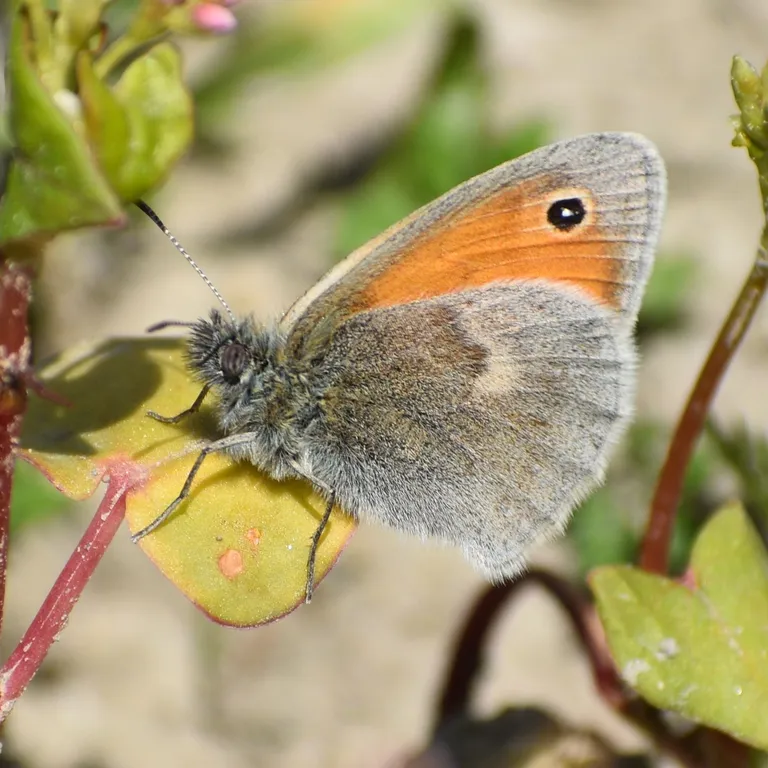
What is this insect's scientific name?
Coenonympha pamphilus
